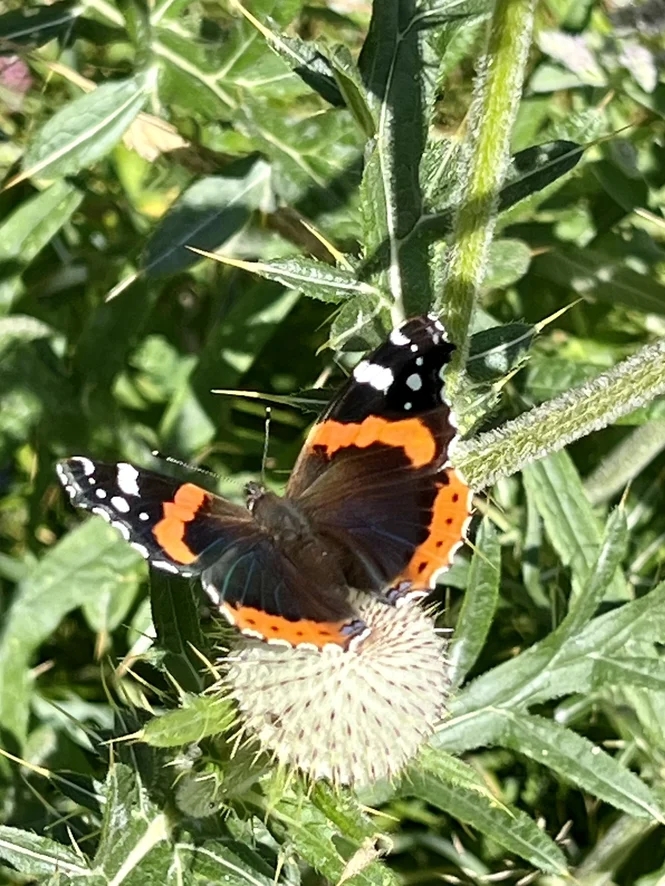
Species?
Vanessa atalanta
